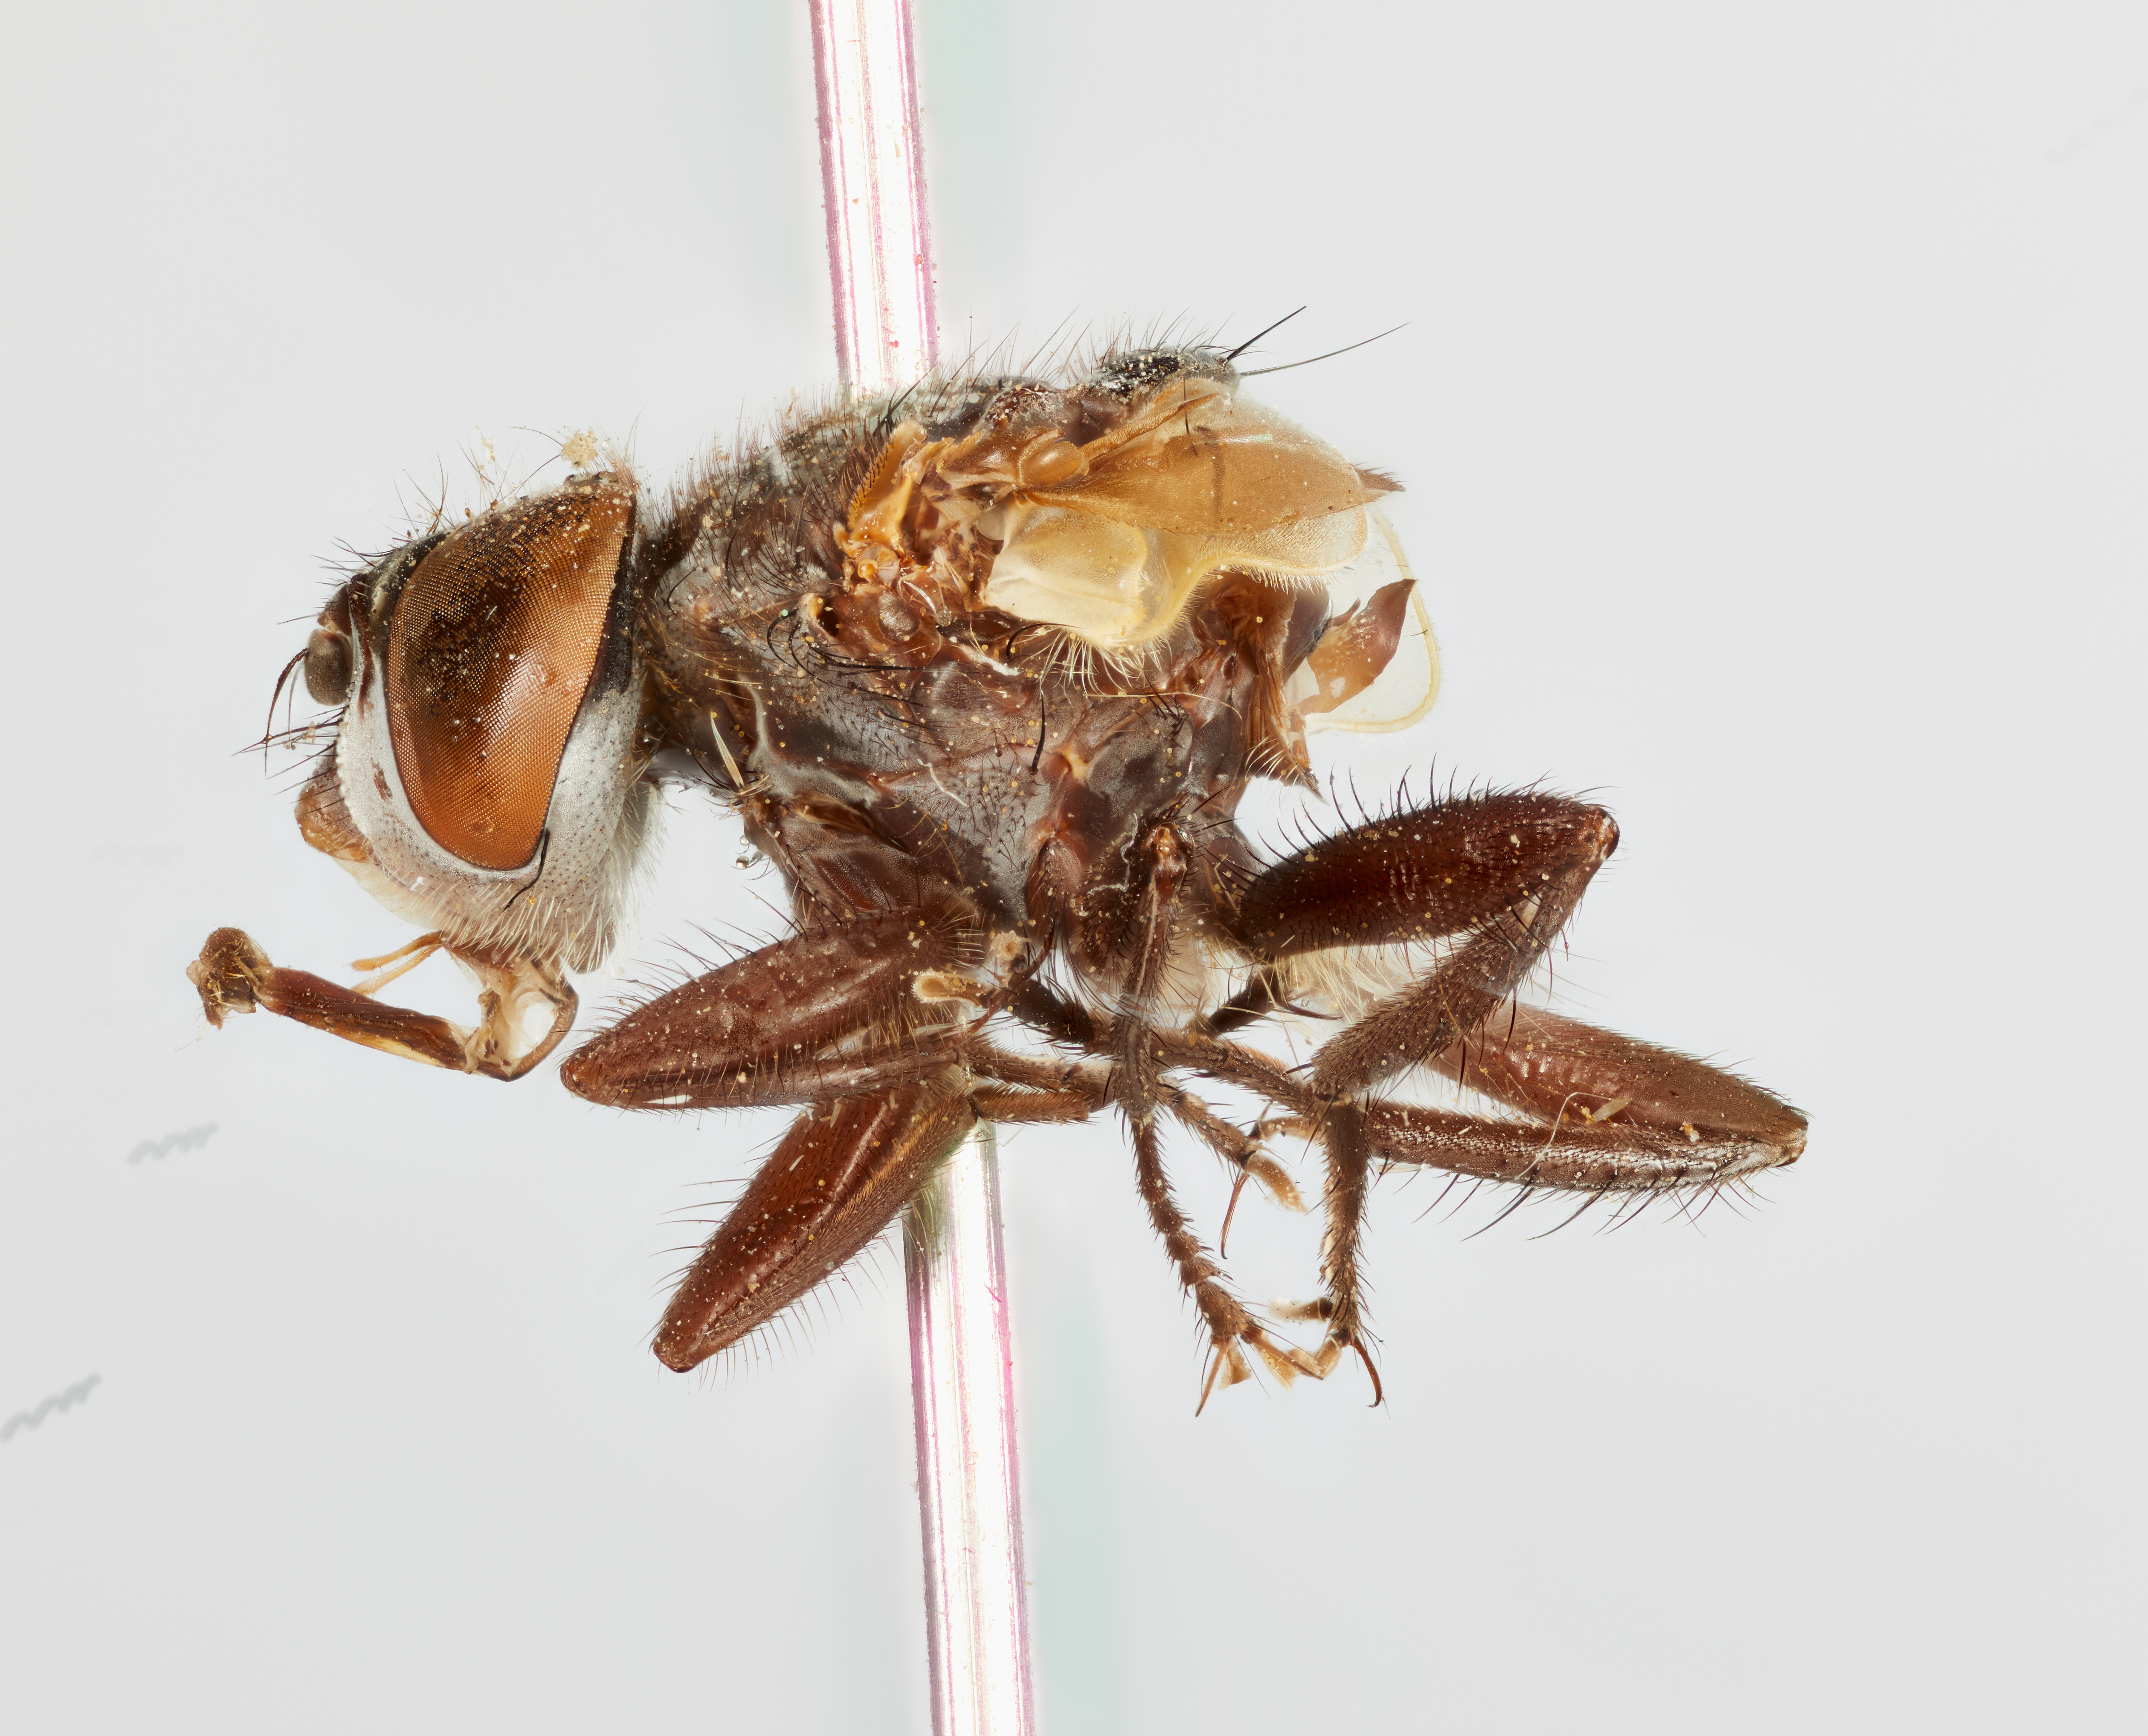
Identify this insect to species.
Alophora phasioides
